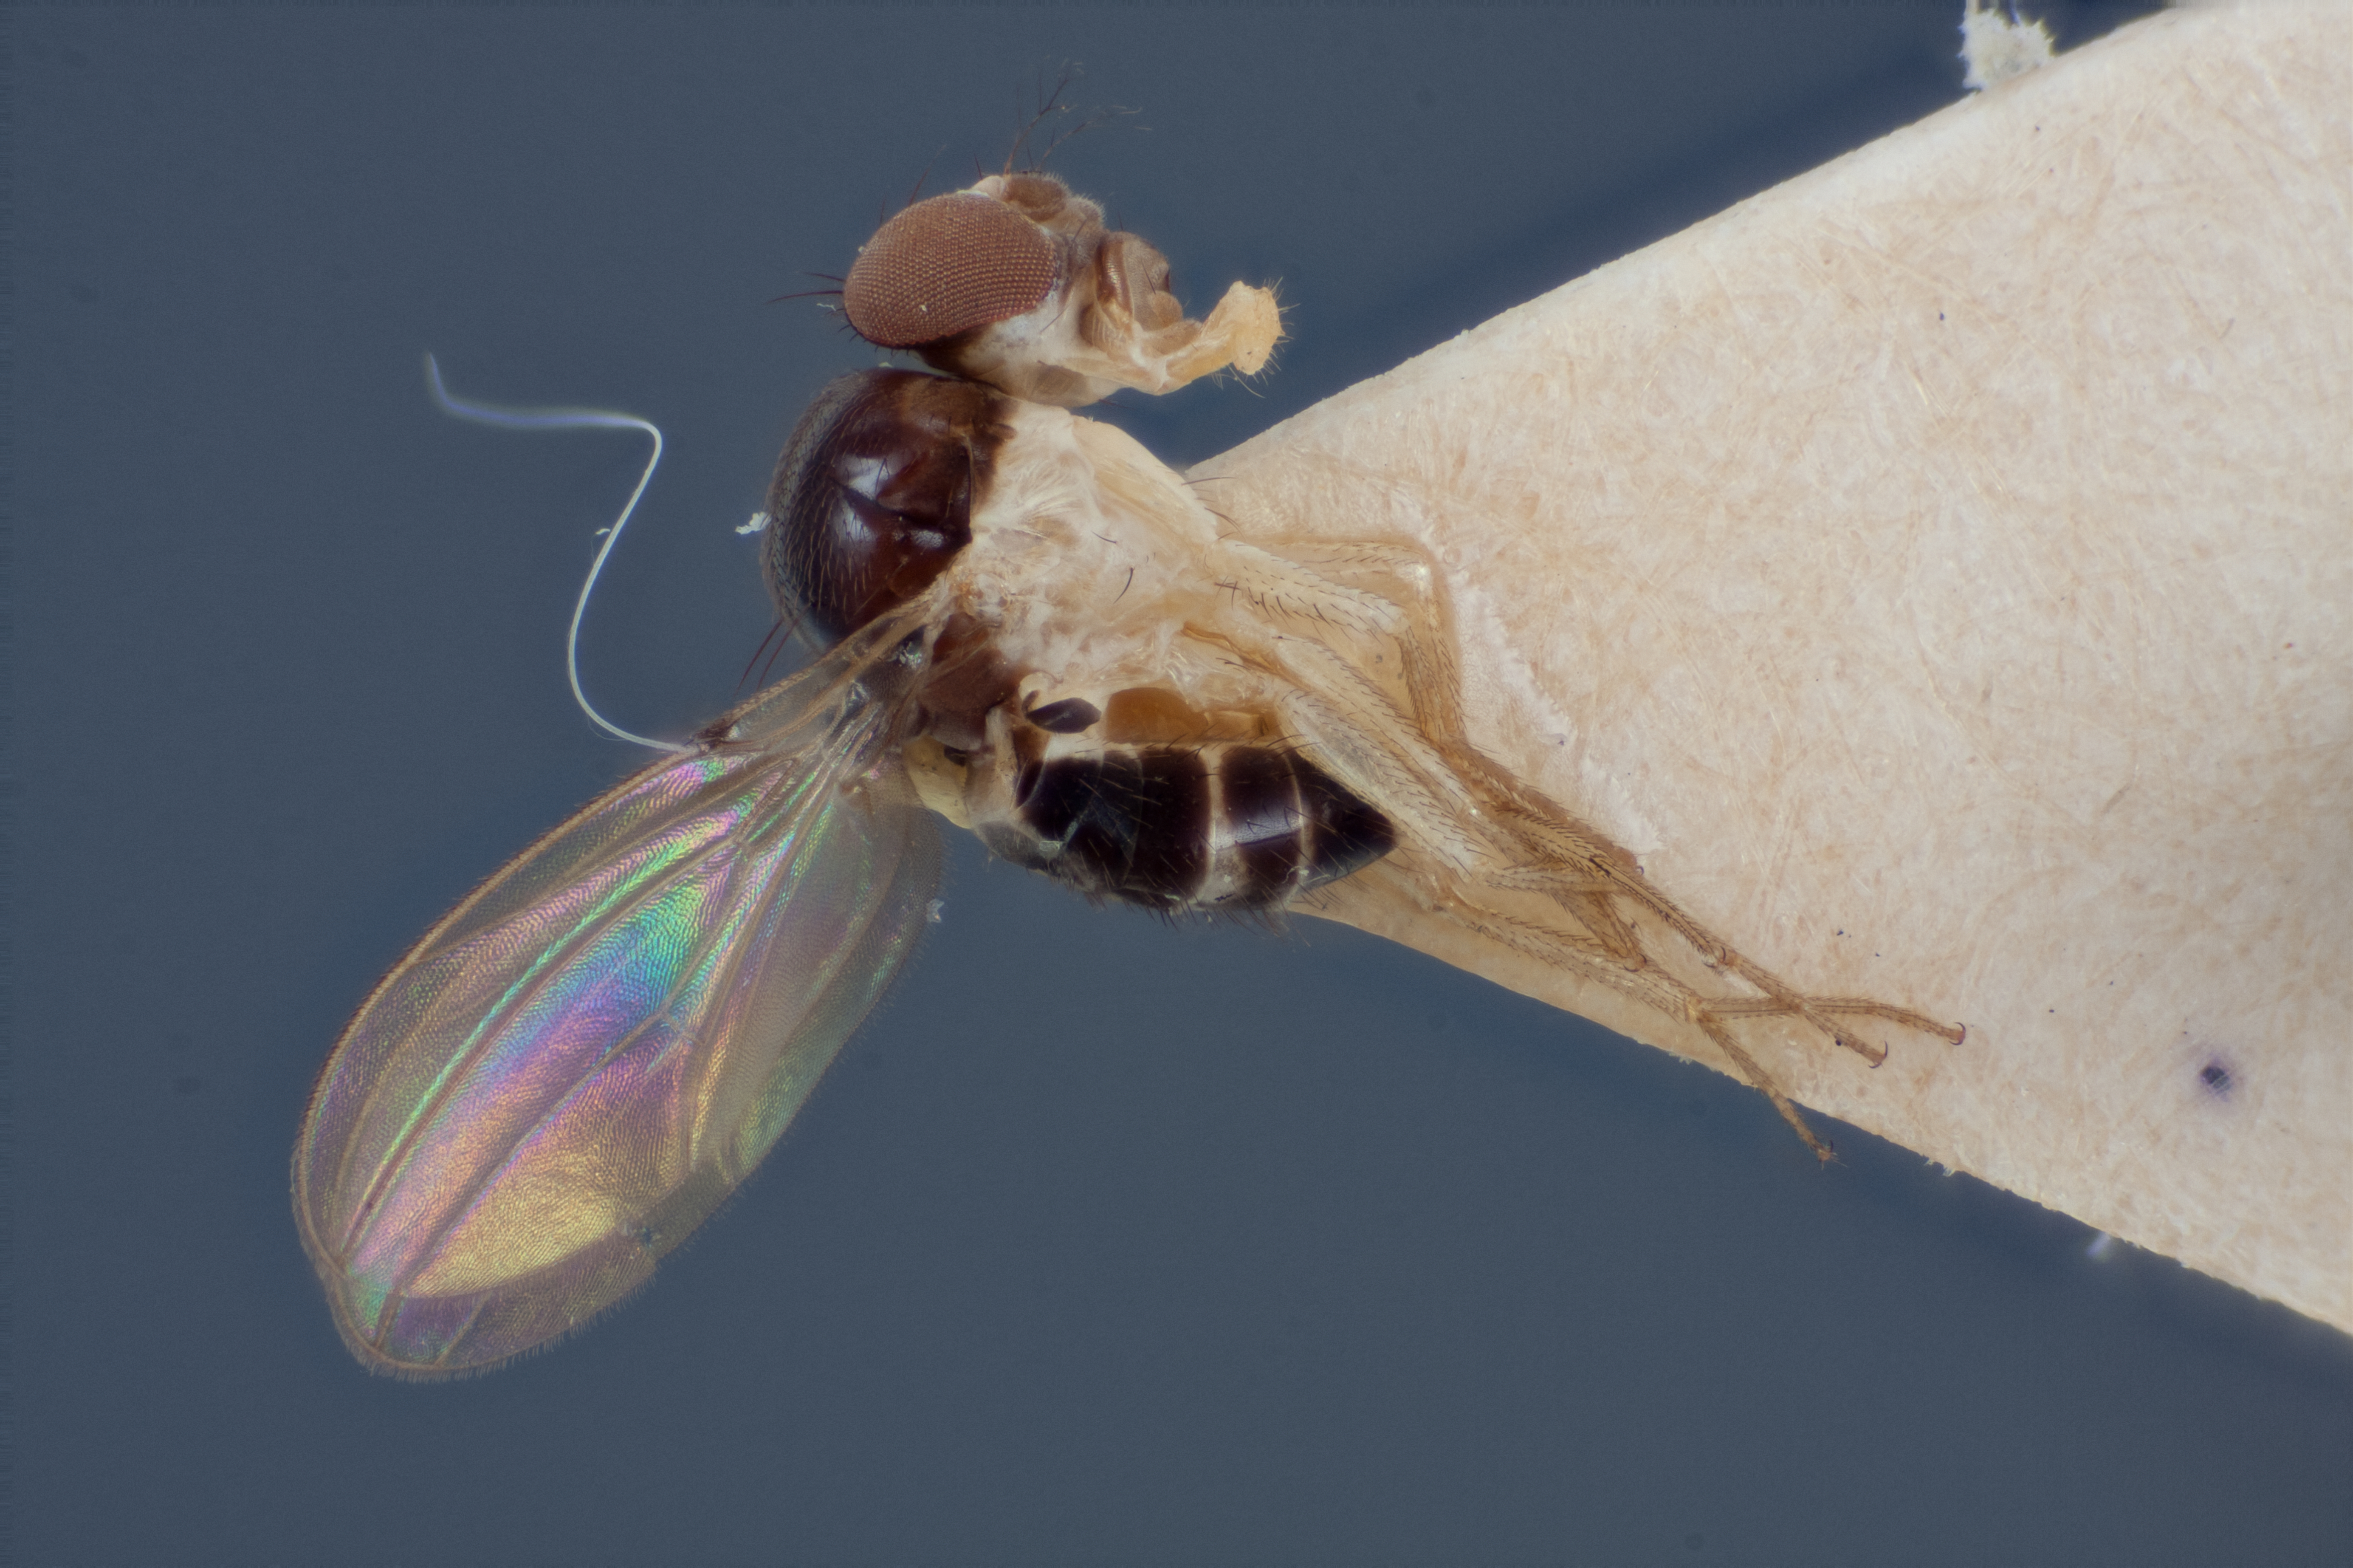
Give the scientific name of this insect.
Mycodrosophila pseudoprojectans
